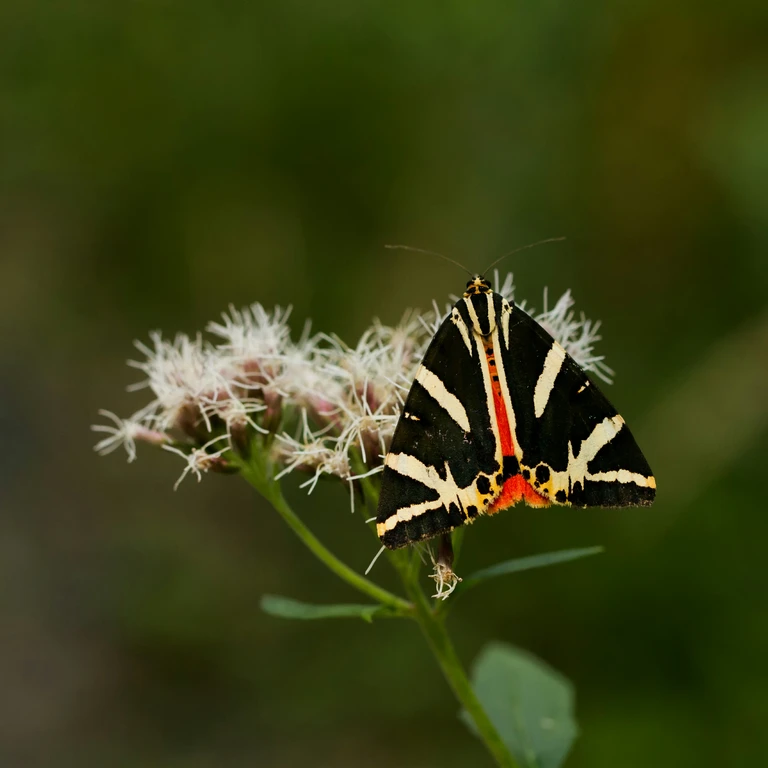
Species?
Euplagia quadripunctaria
